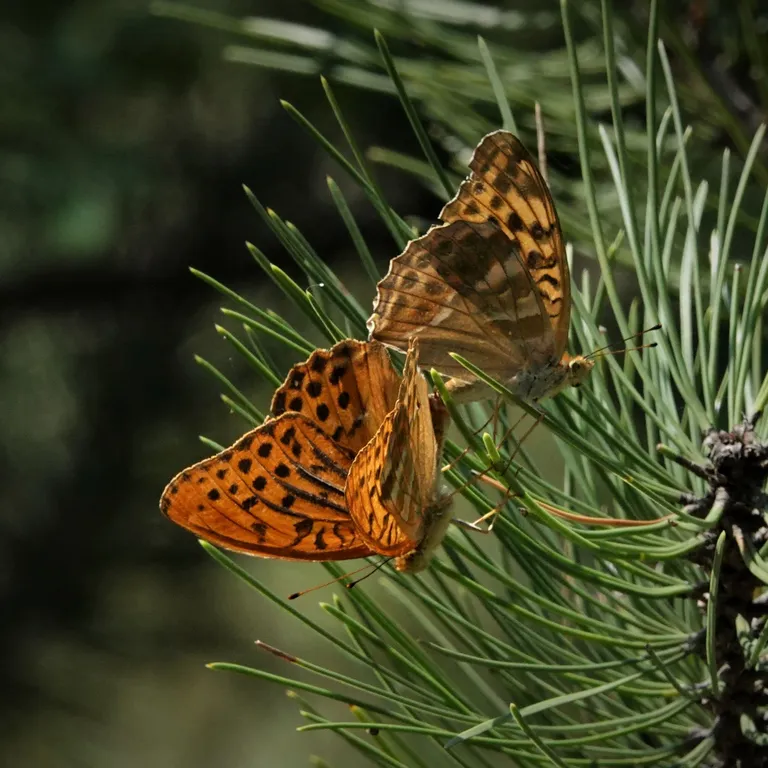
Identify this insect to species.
Argynnis paphia
